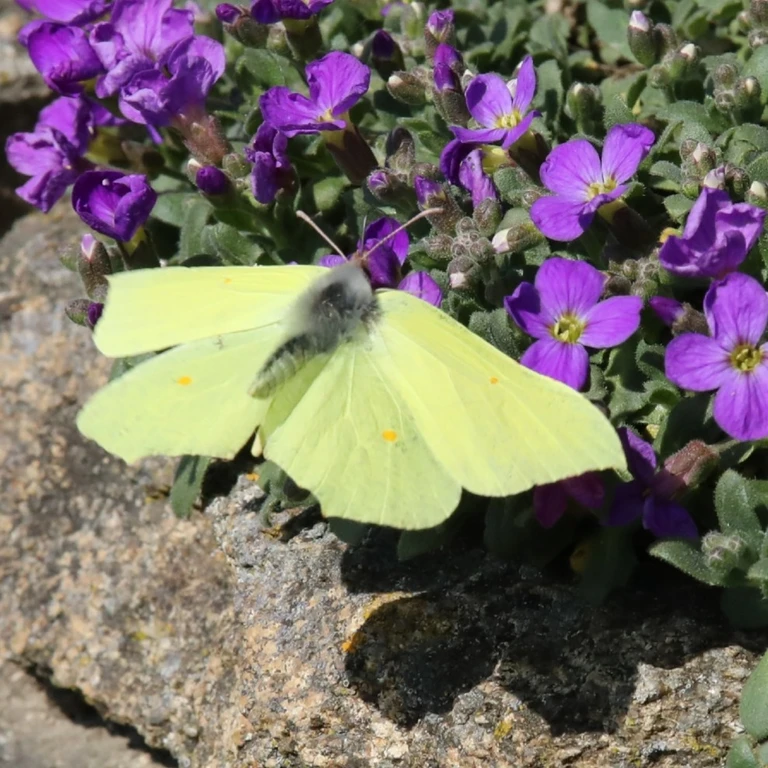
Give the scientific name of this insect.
Gonepteryx rhamni
